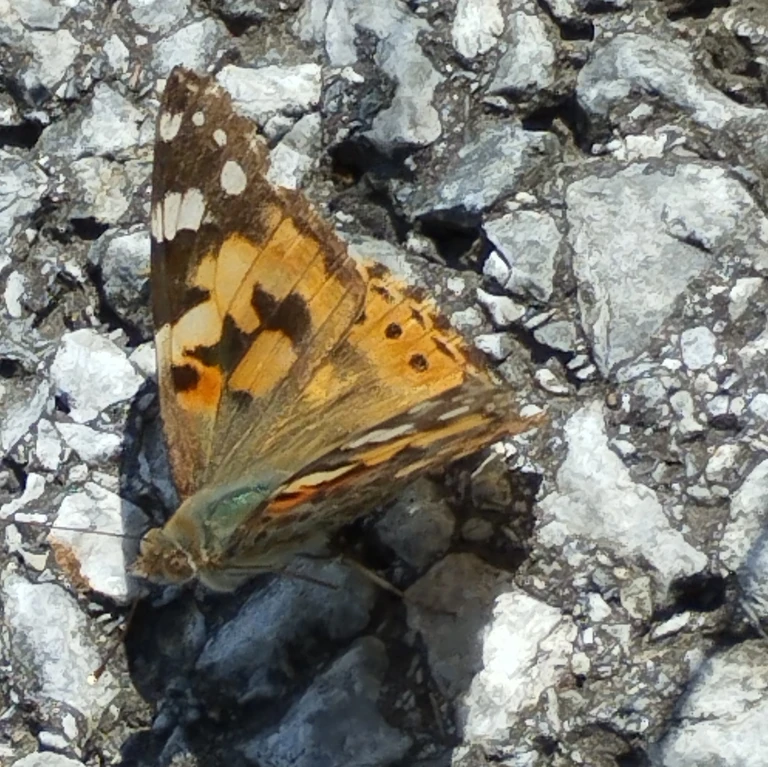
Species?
Vanessa cardui
